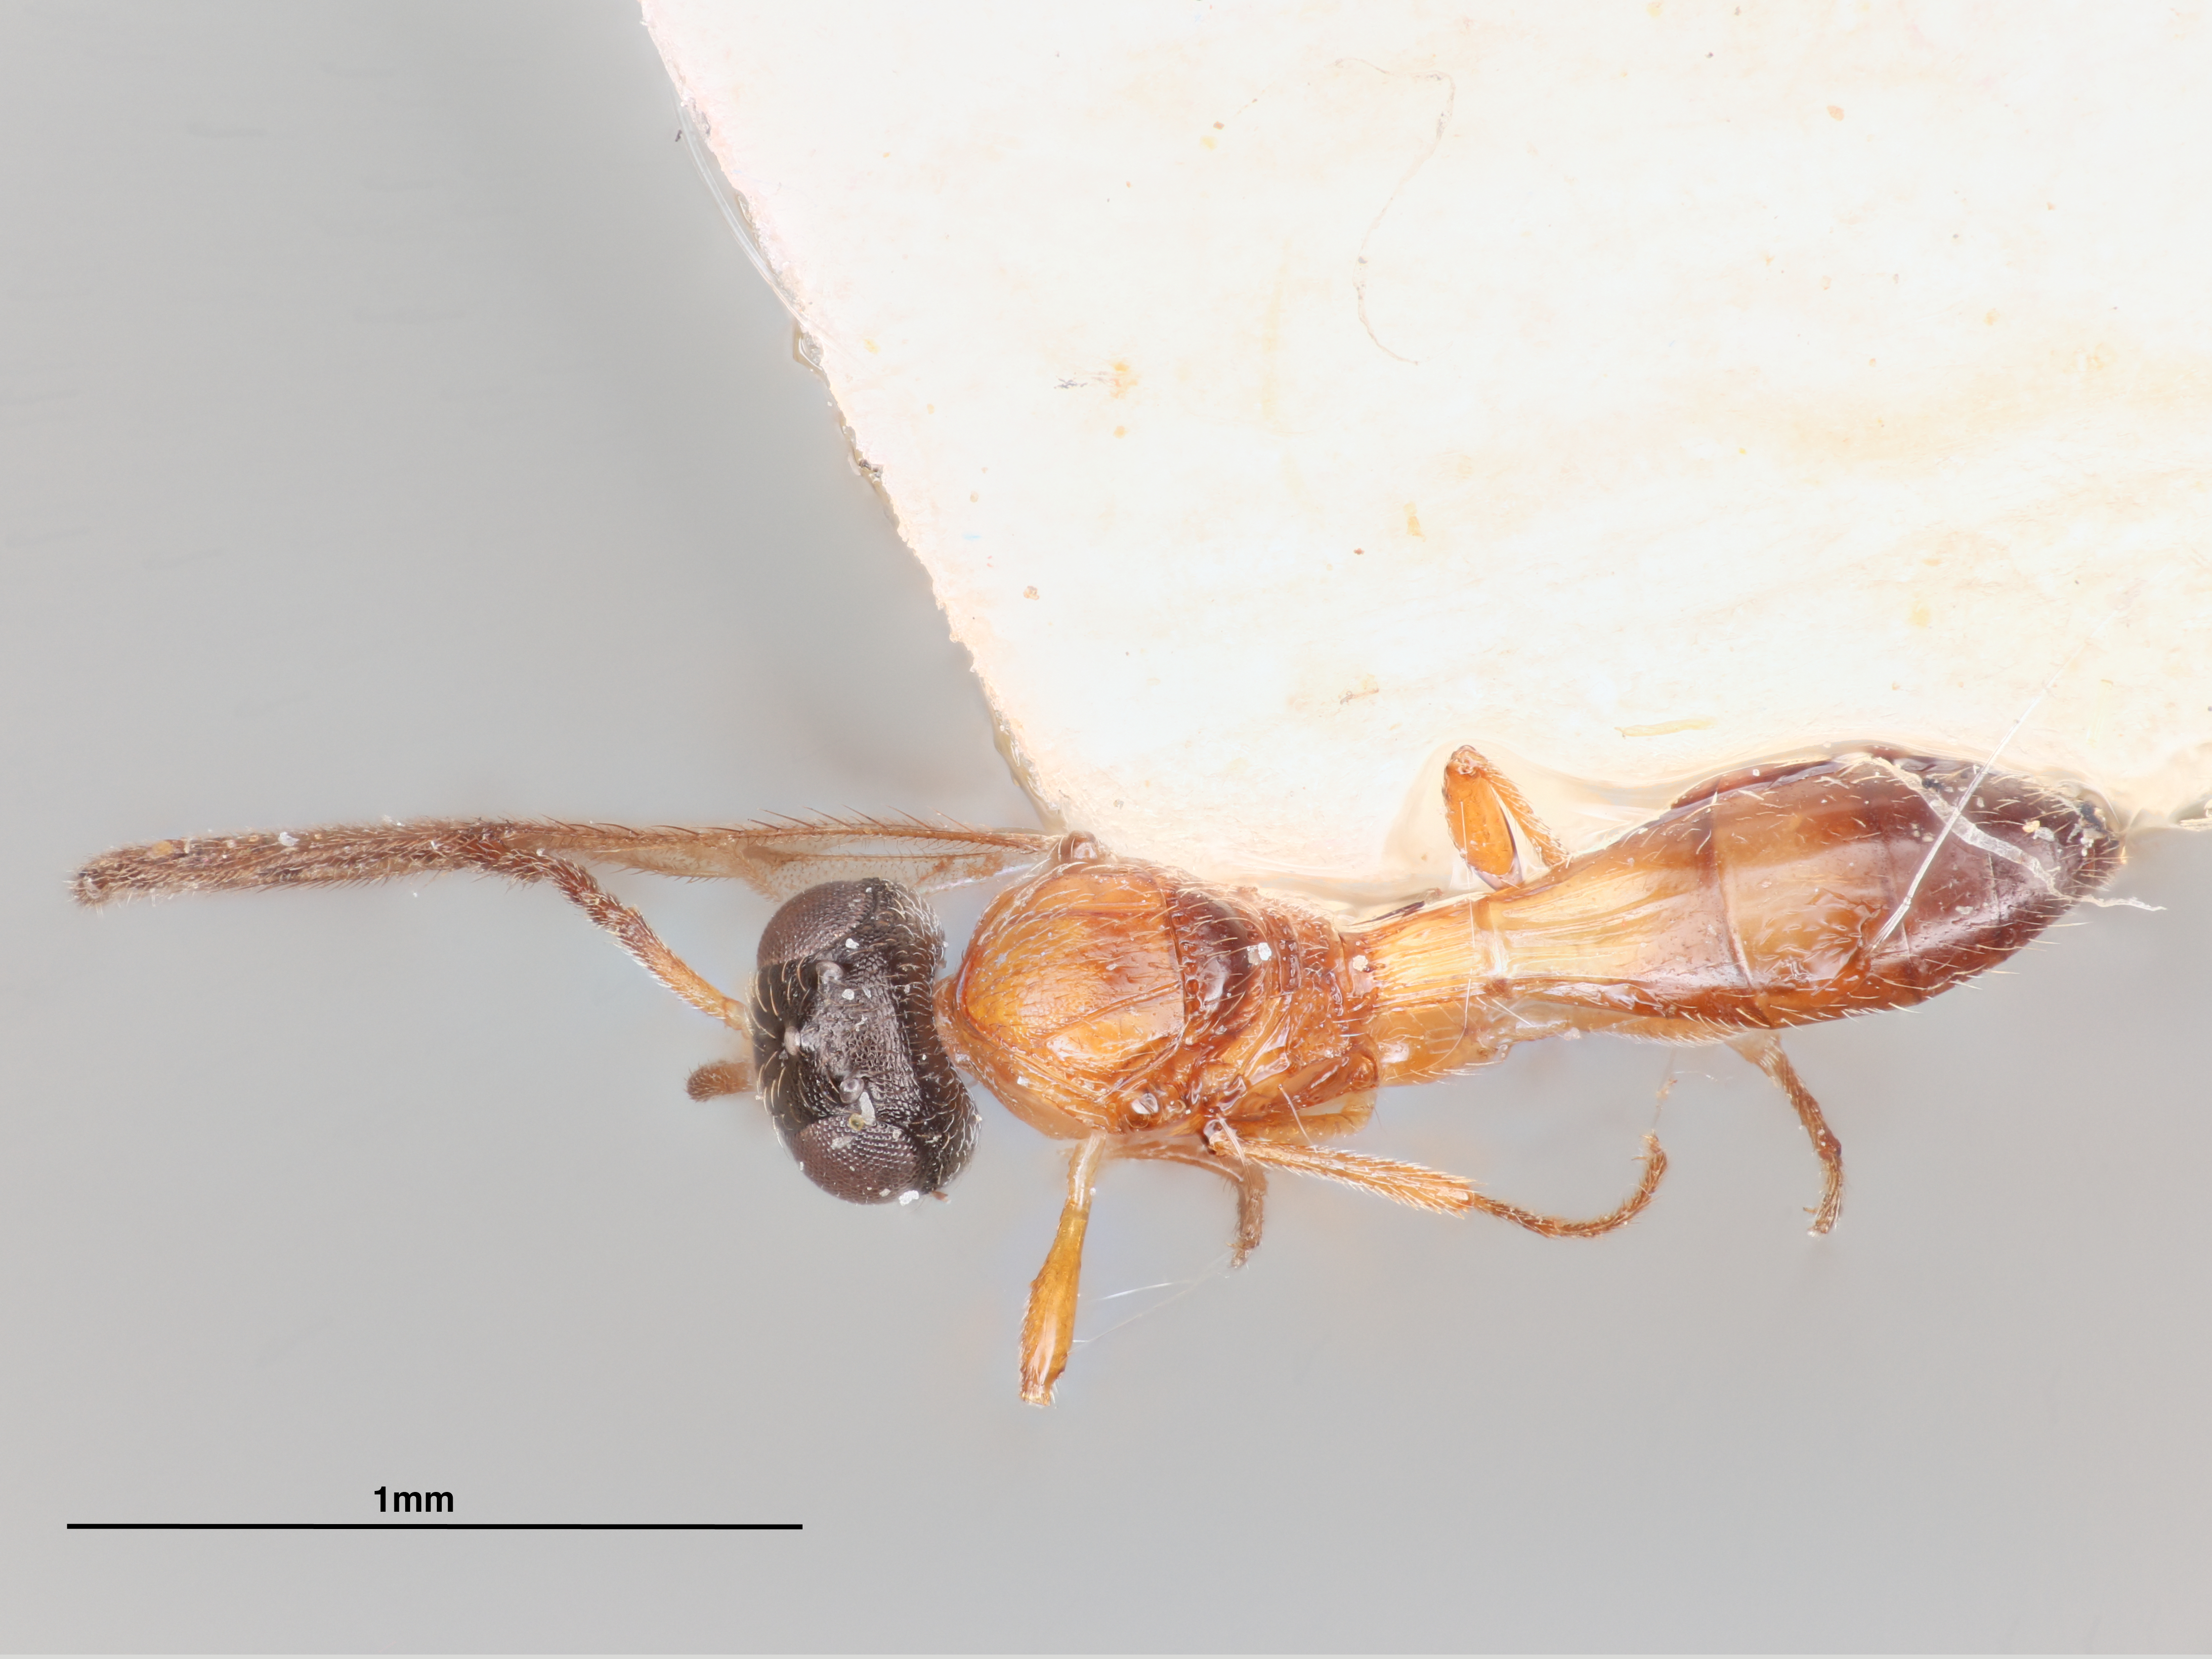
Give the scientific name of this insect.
Calliscelio orientalis
